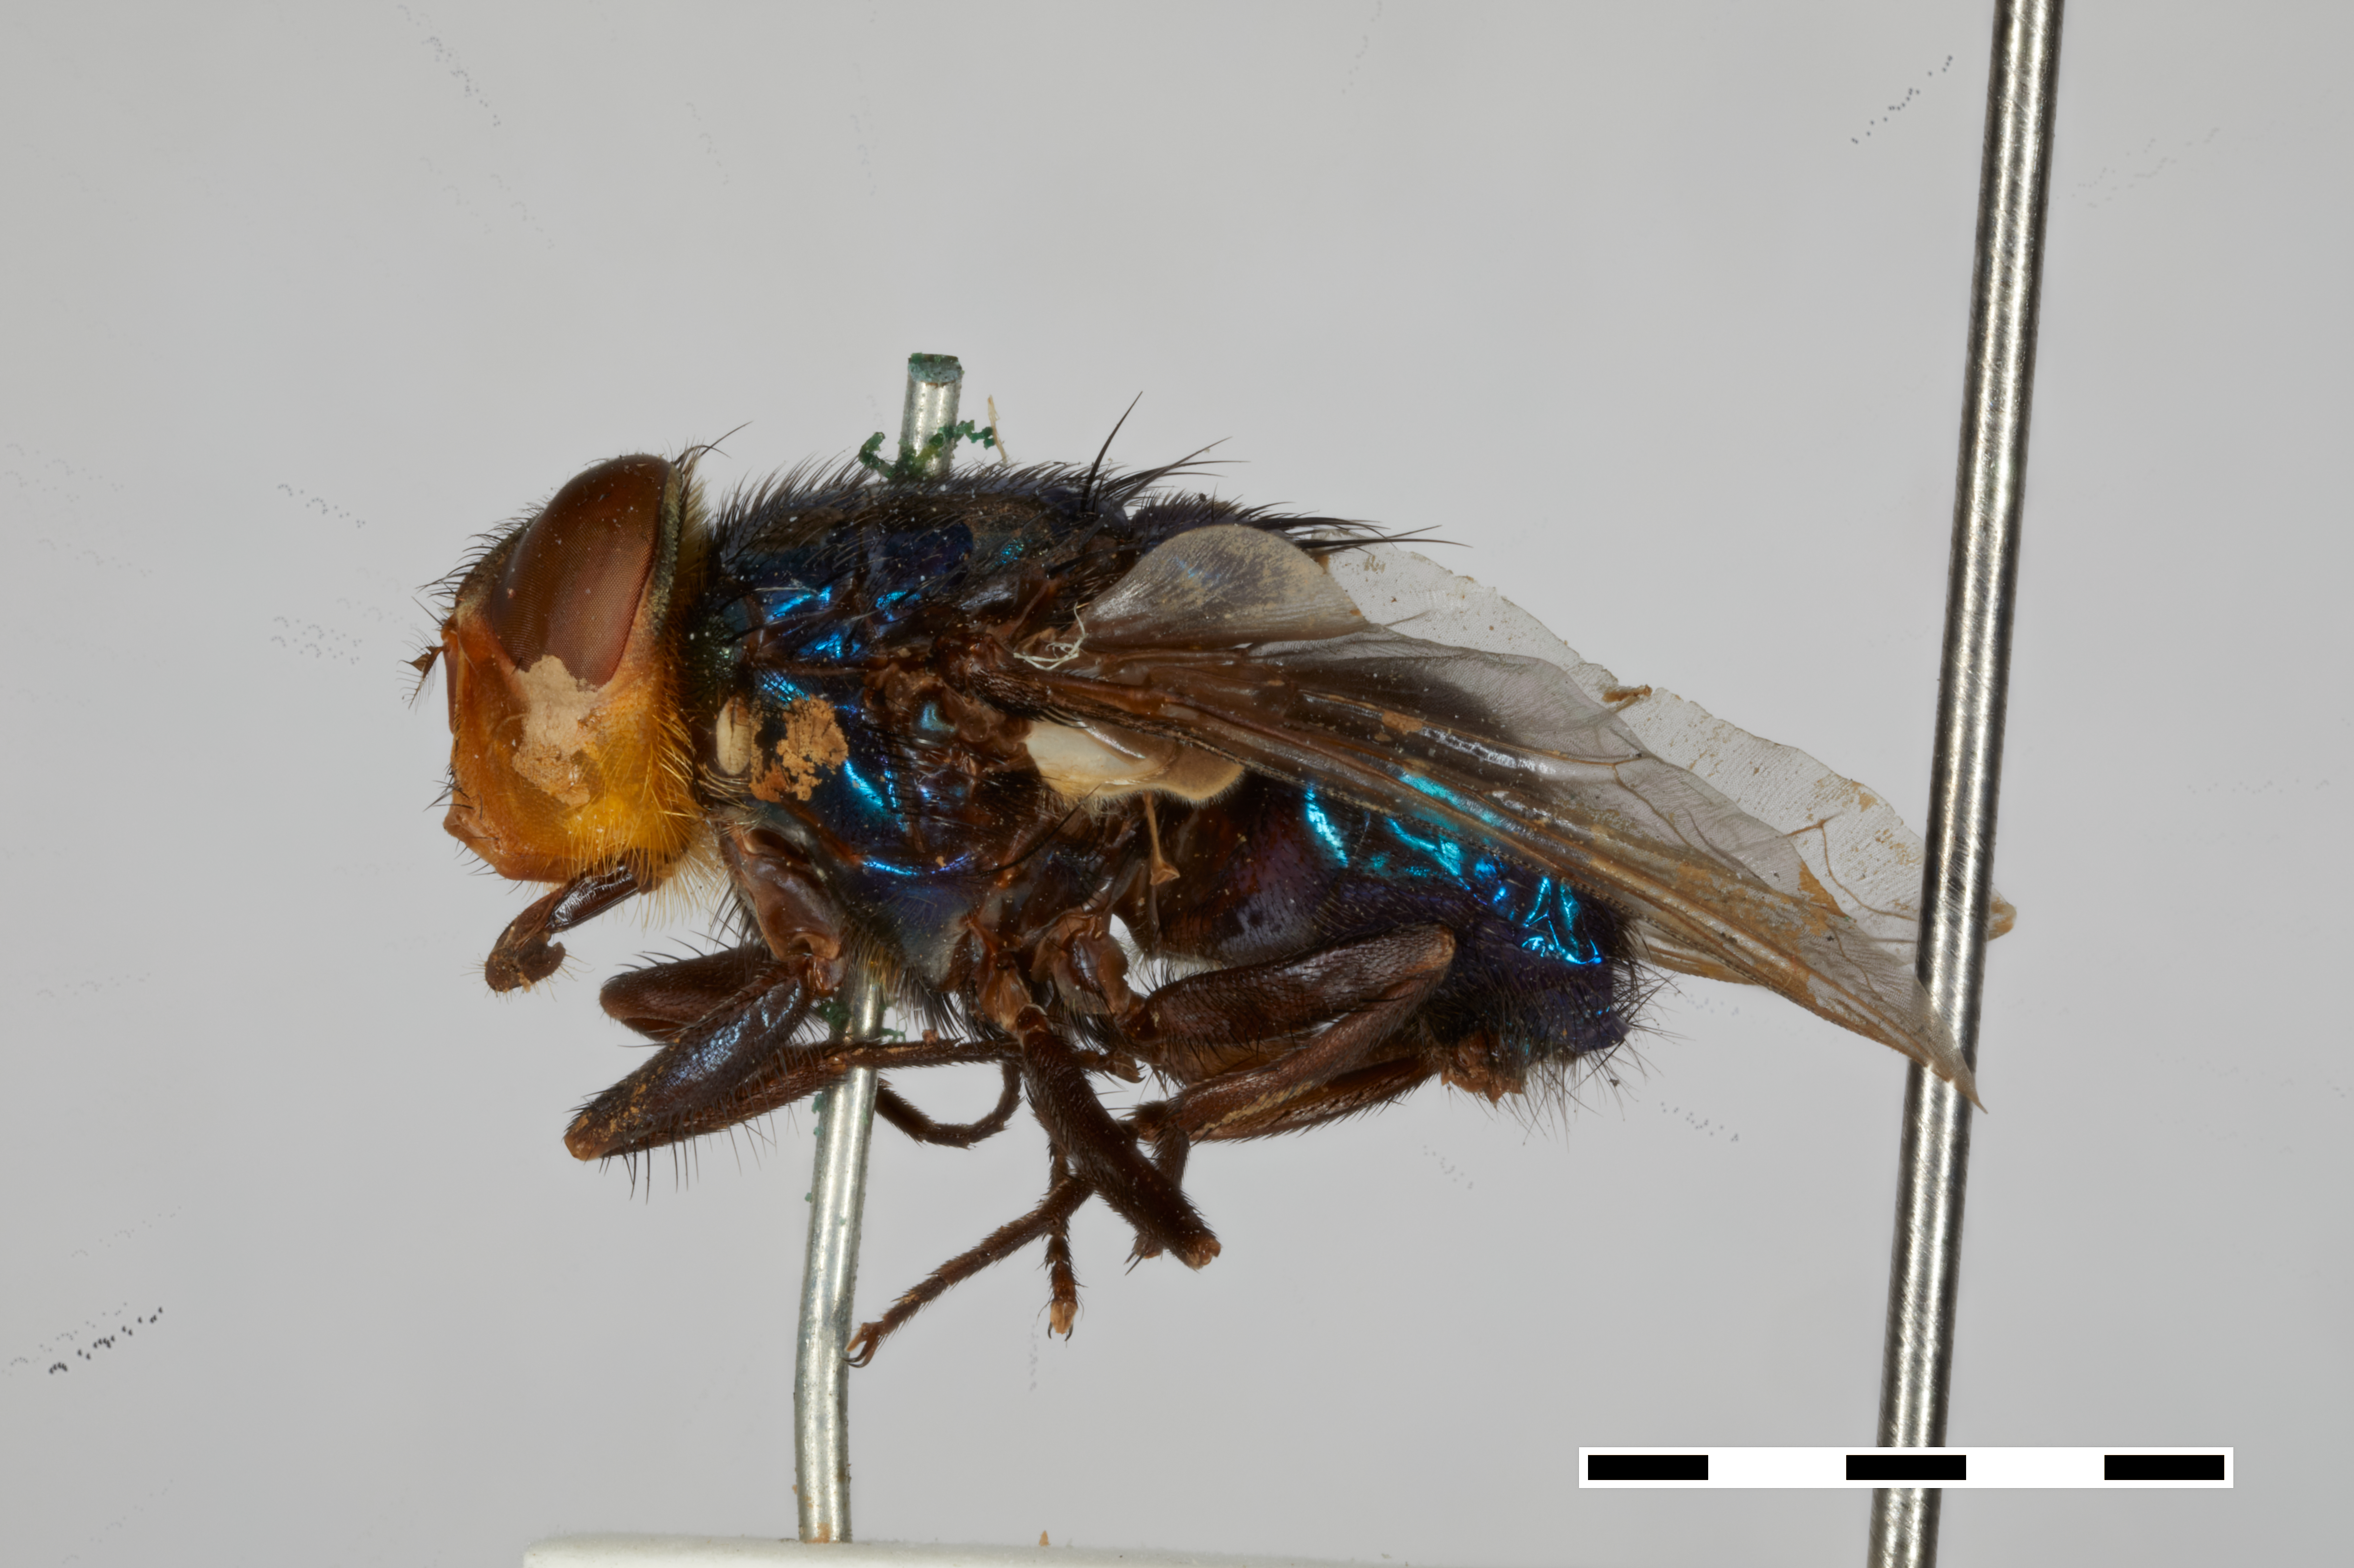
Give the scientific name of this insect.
Cochliomyia americana
